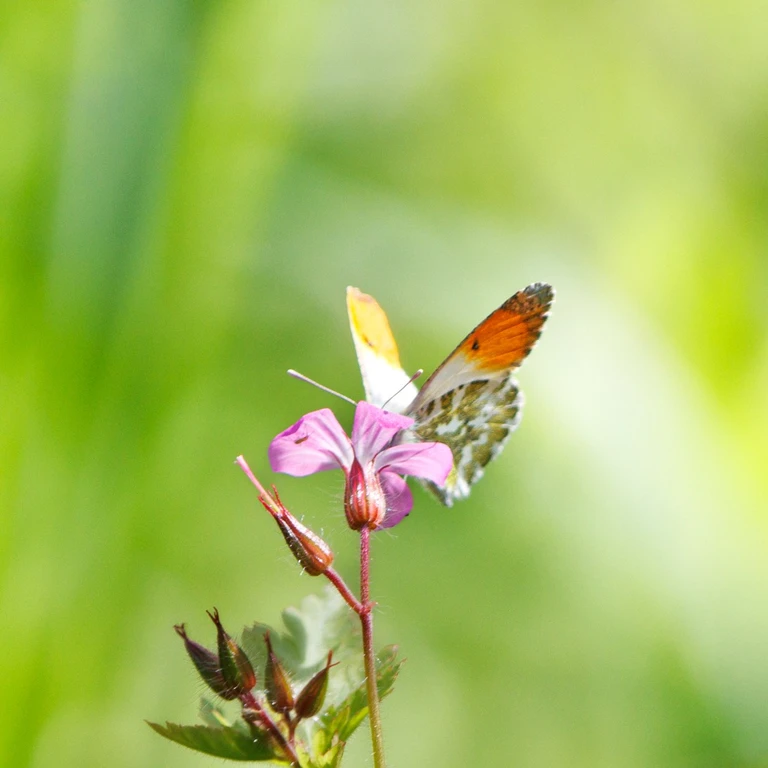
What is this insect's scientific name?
Anthocharis cardamines
